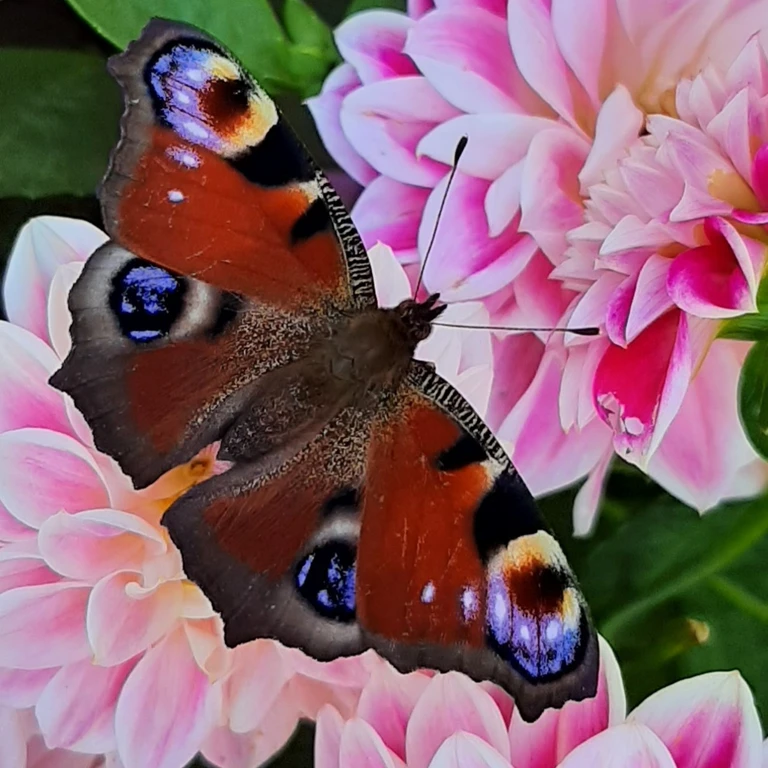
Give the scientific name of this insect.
Aglais io
